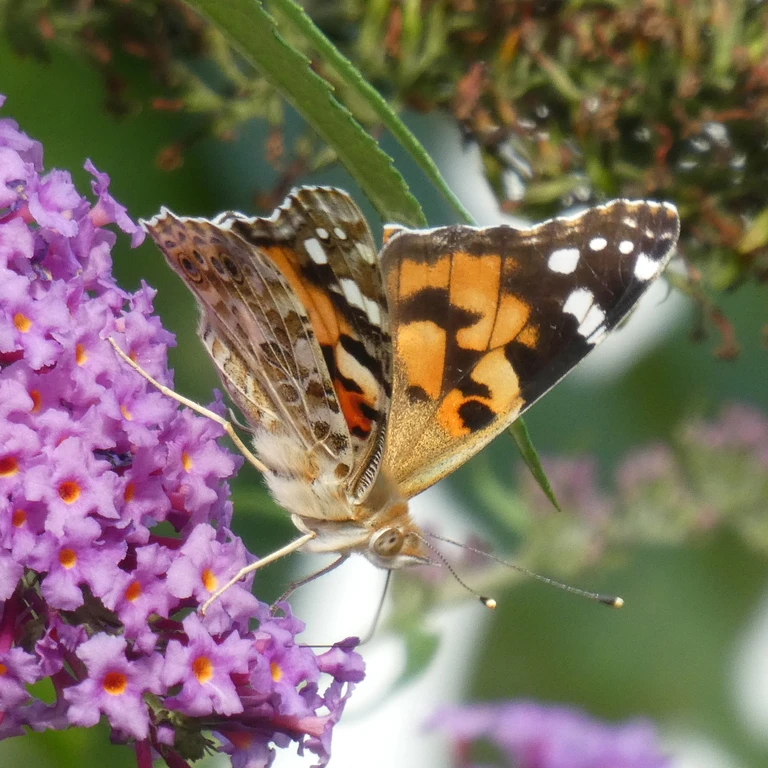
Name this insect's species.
Vanessa cardui
